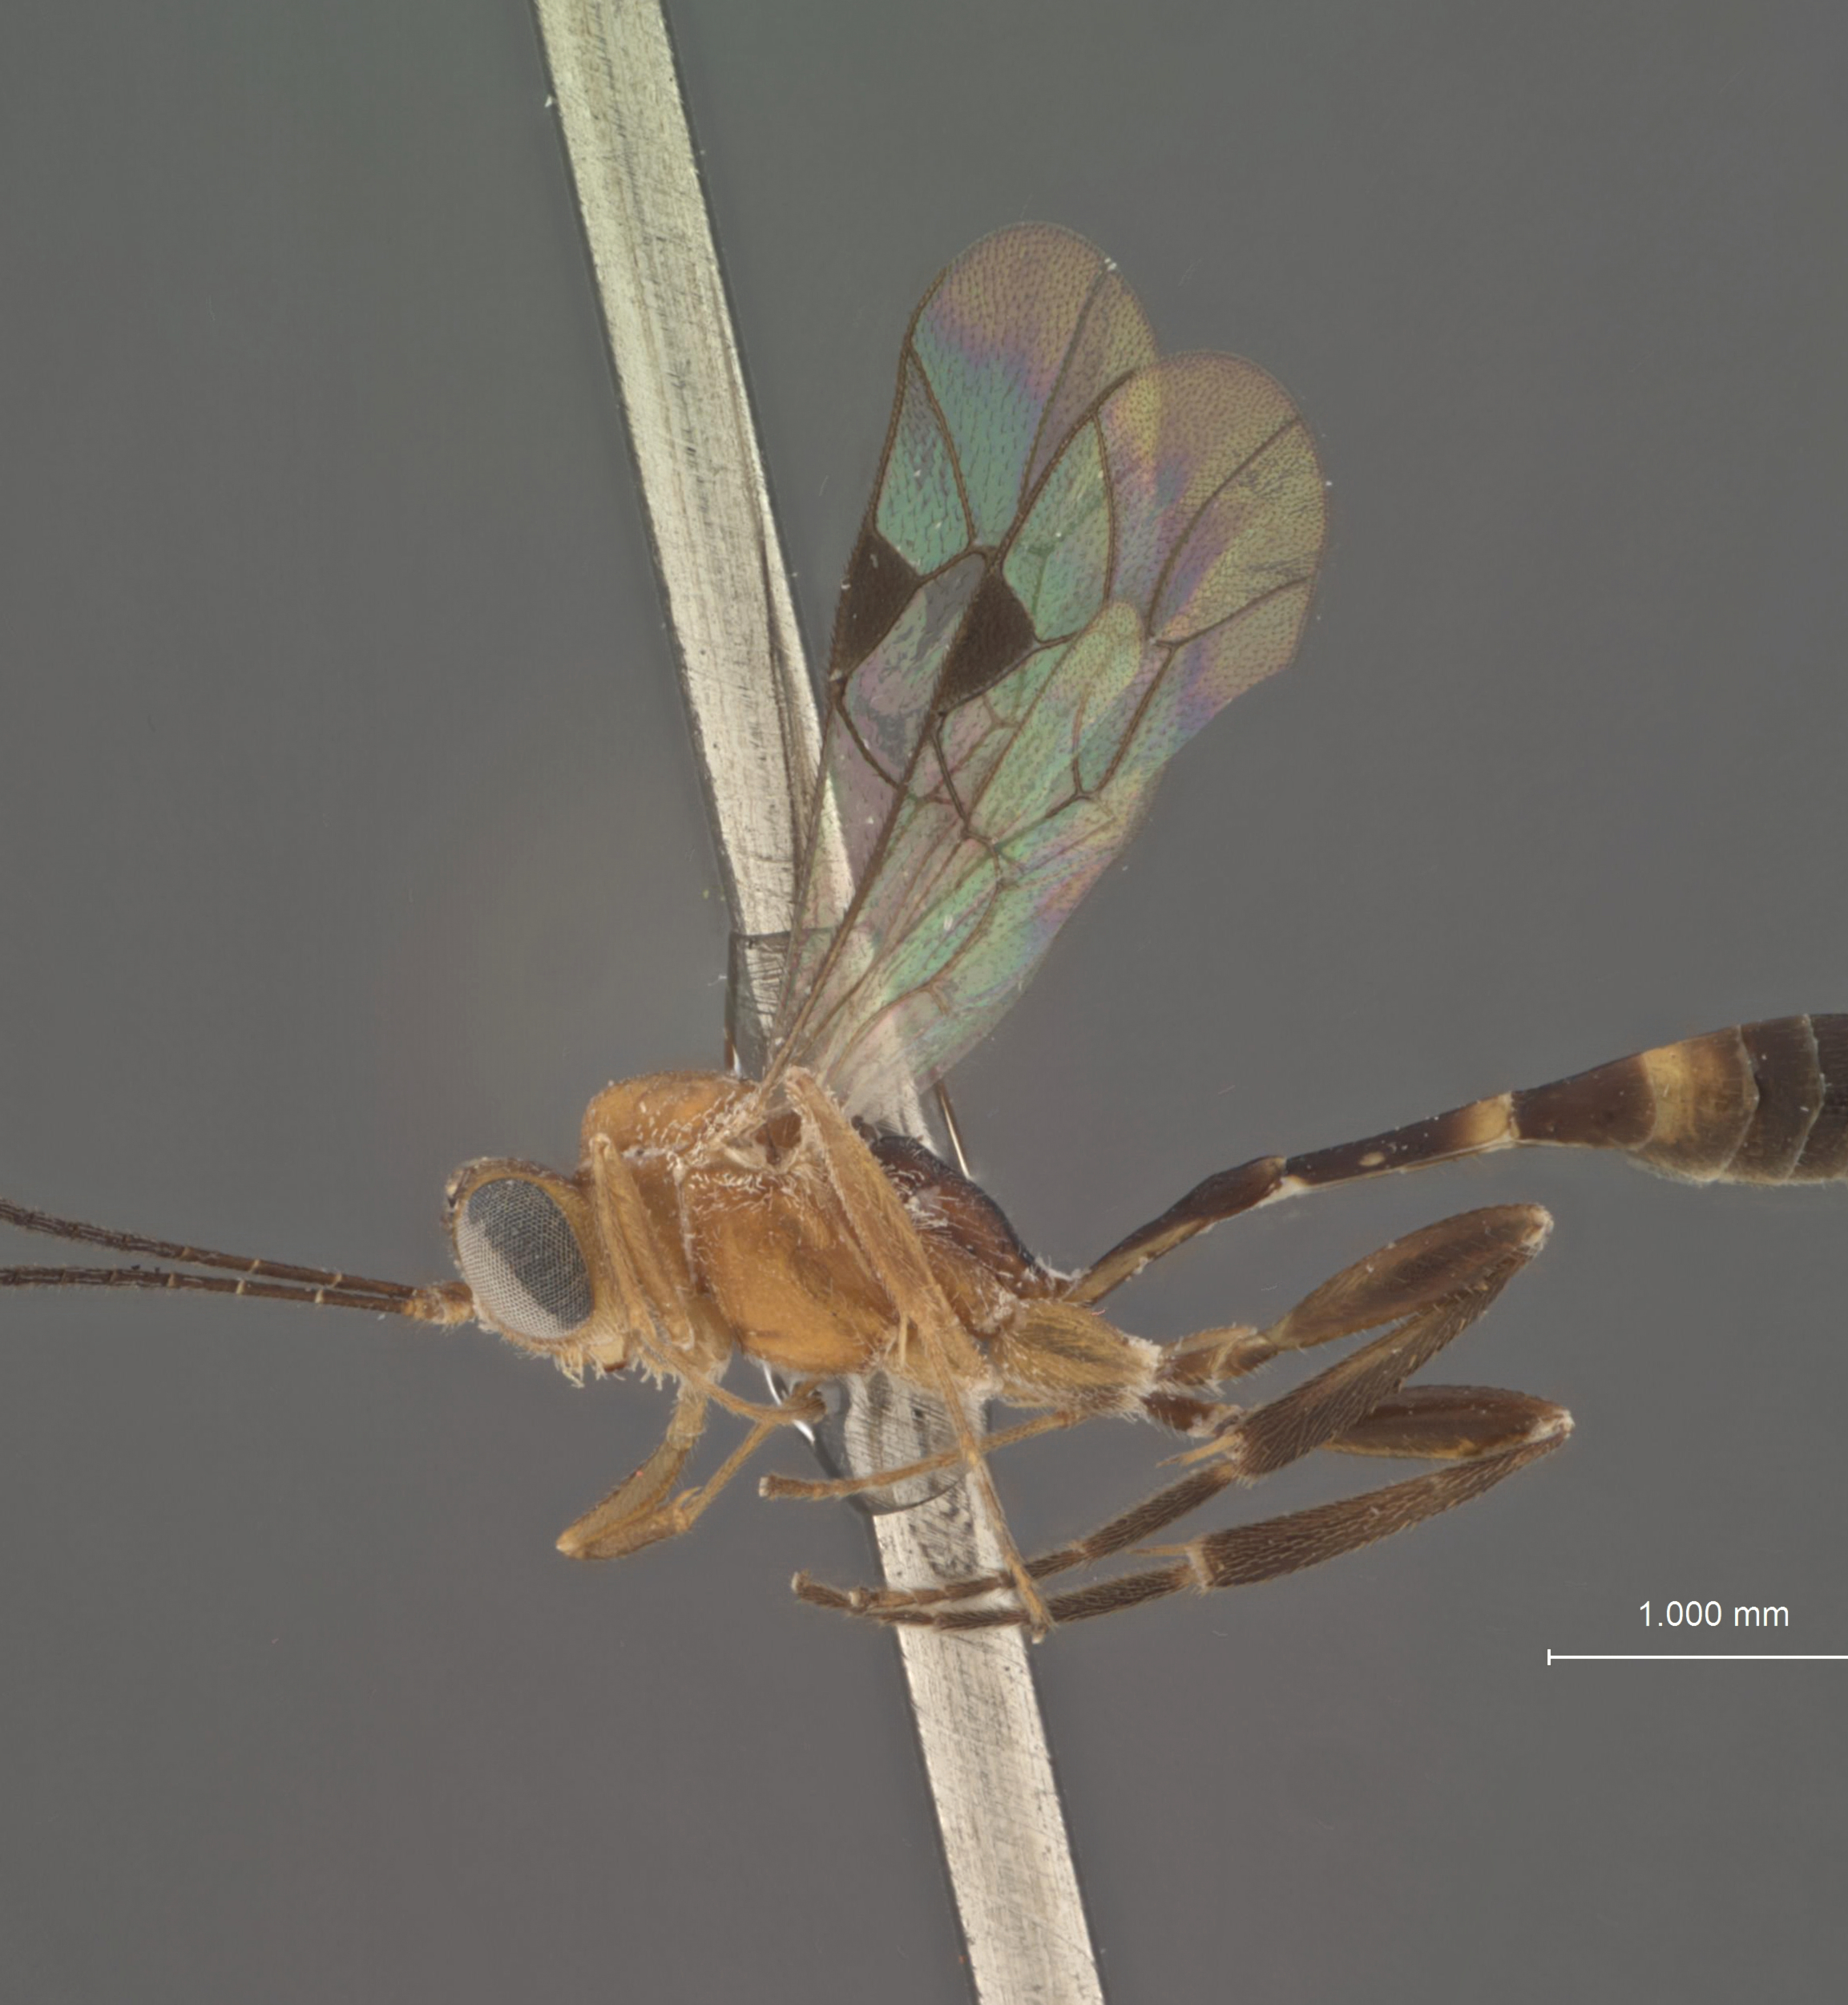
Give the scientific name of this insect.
Xiphosomella crassipes
